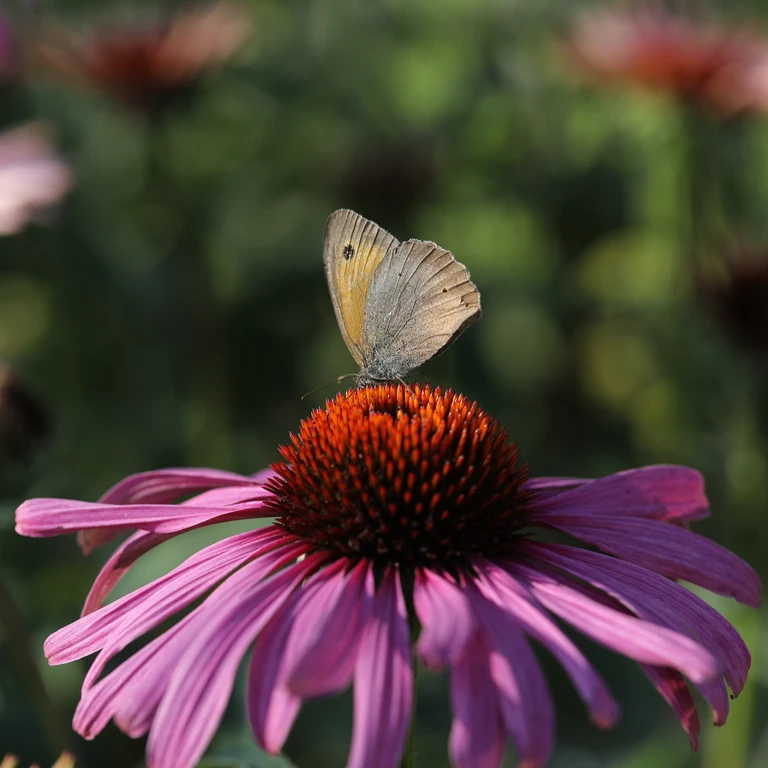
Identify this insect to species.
Maniola jurtina
